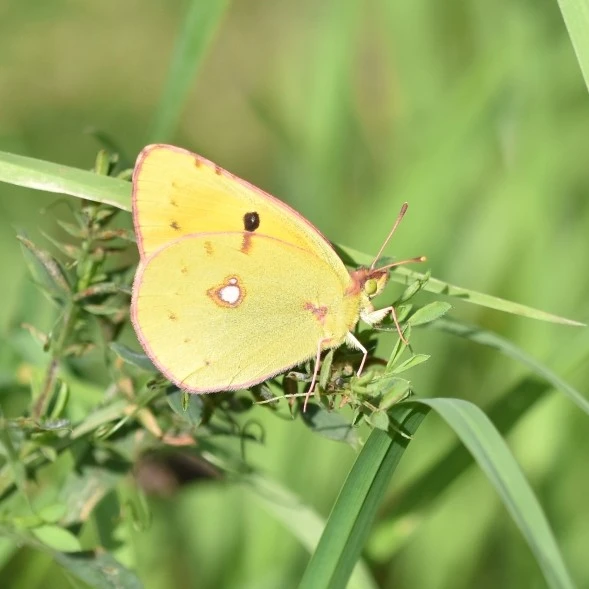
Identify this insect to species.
Colias croceus
